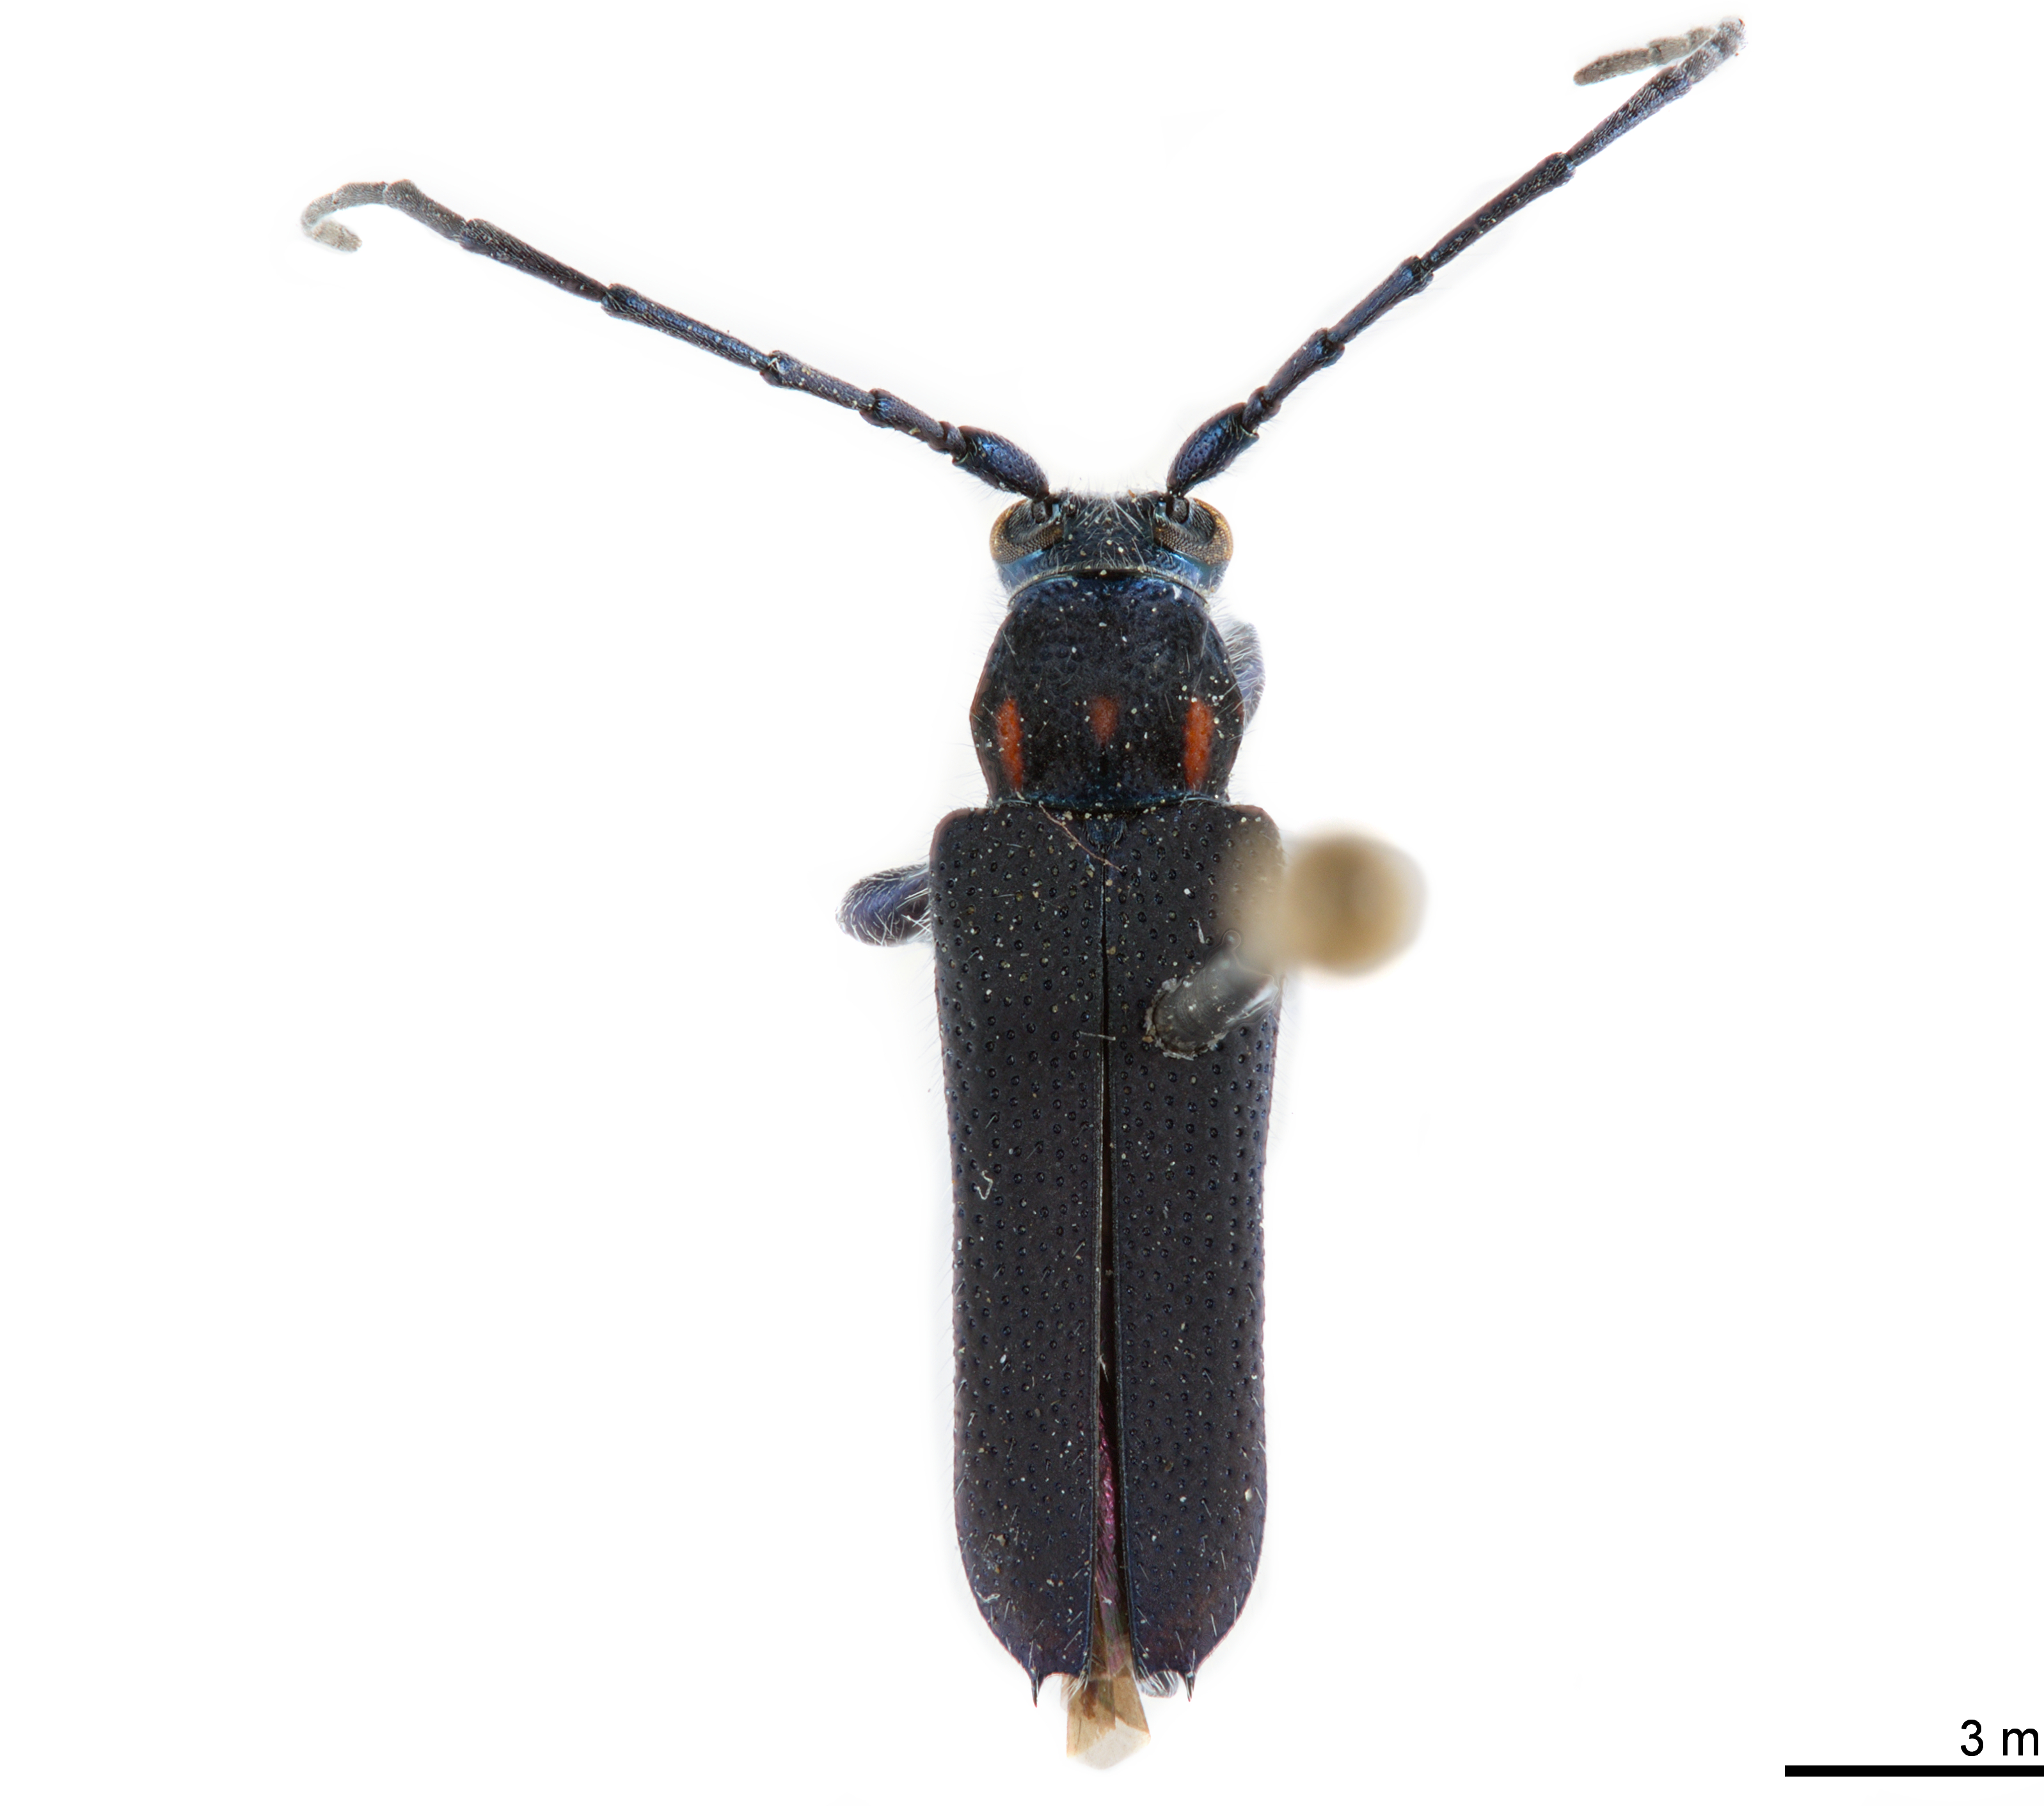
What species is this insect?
Eryphus bipunctatus
